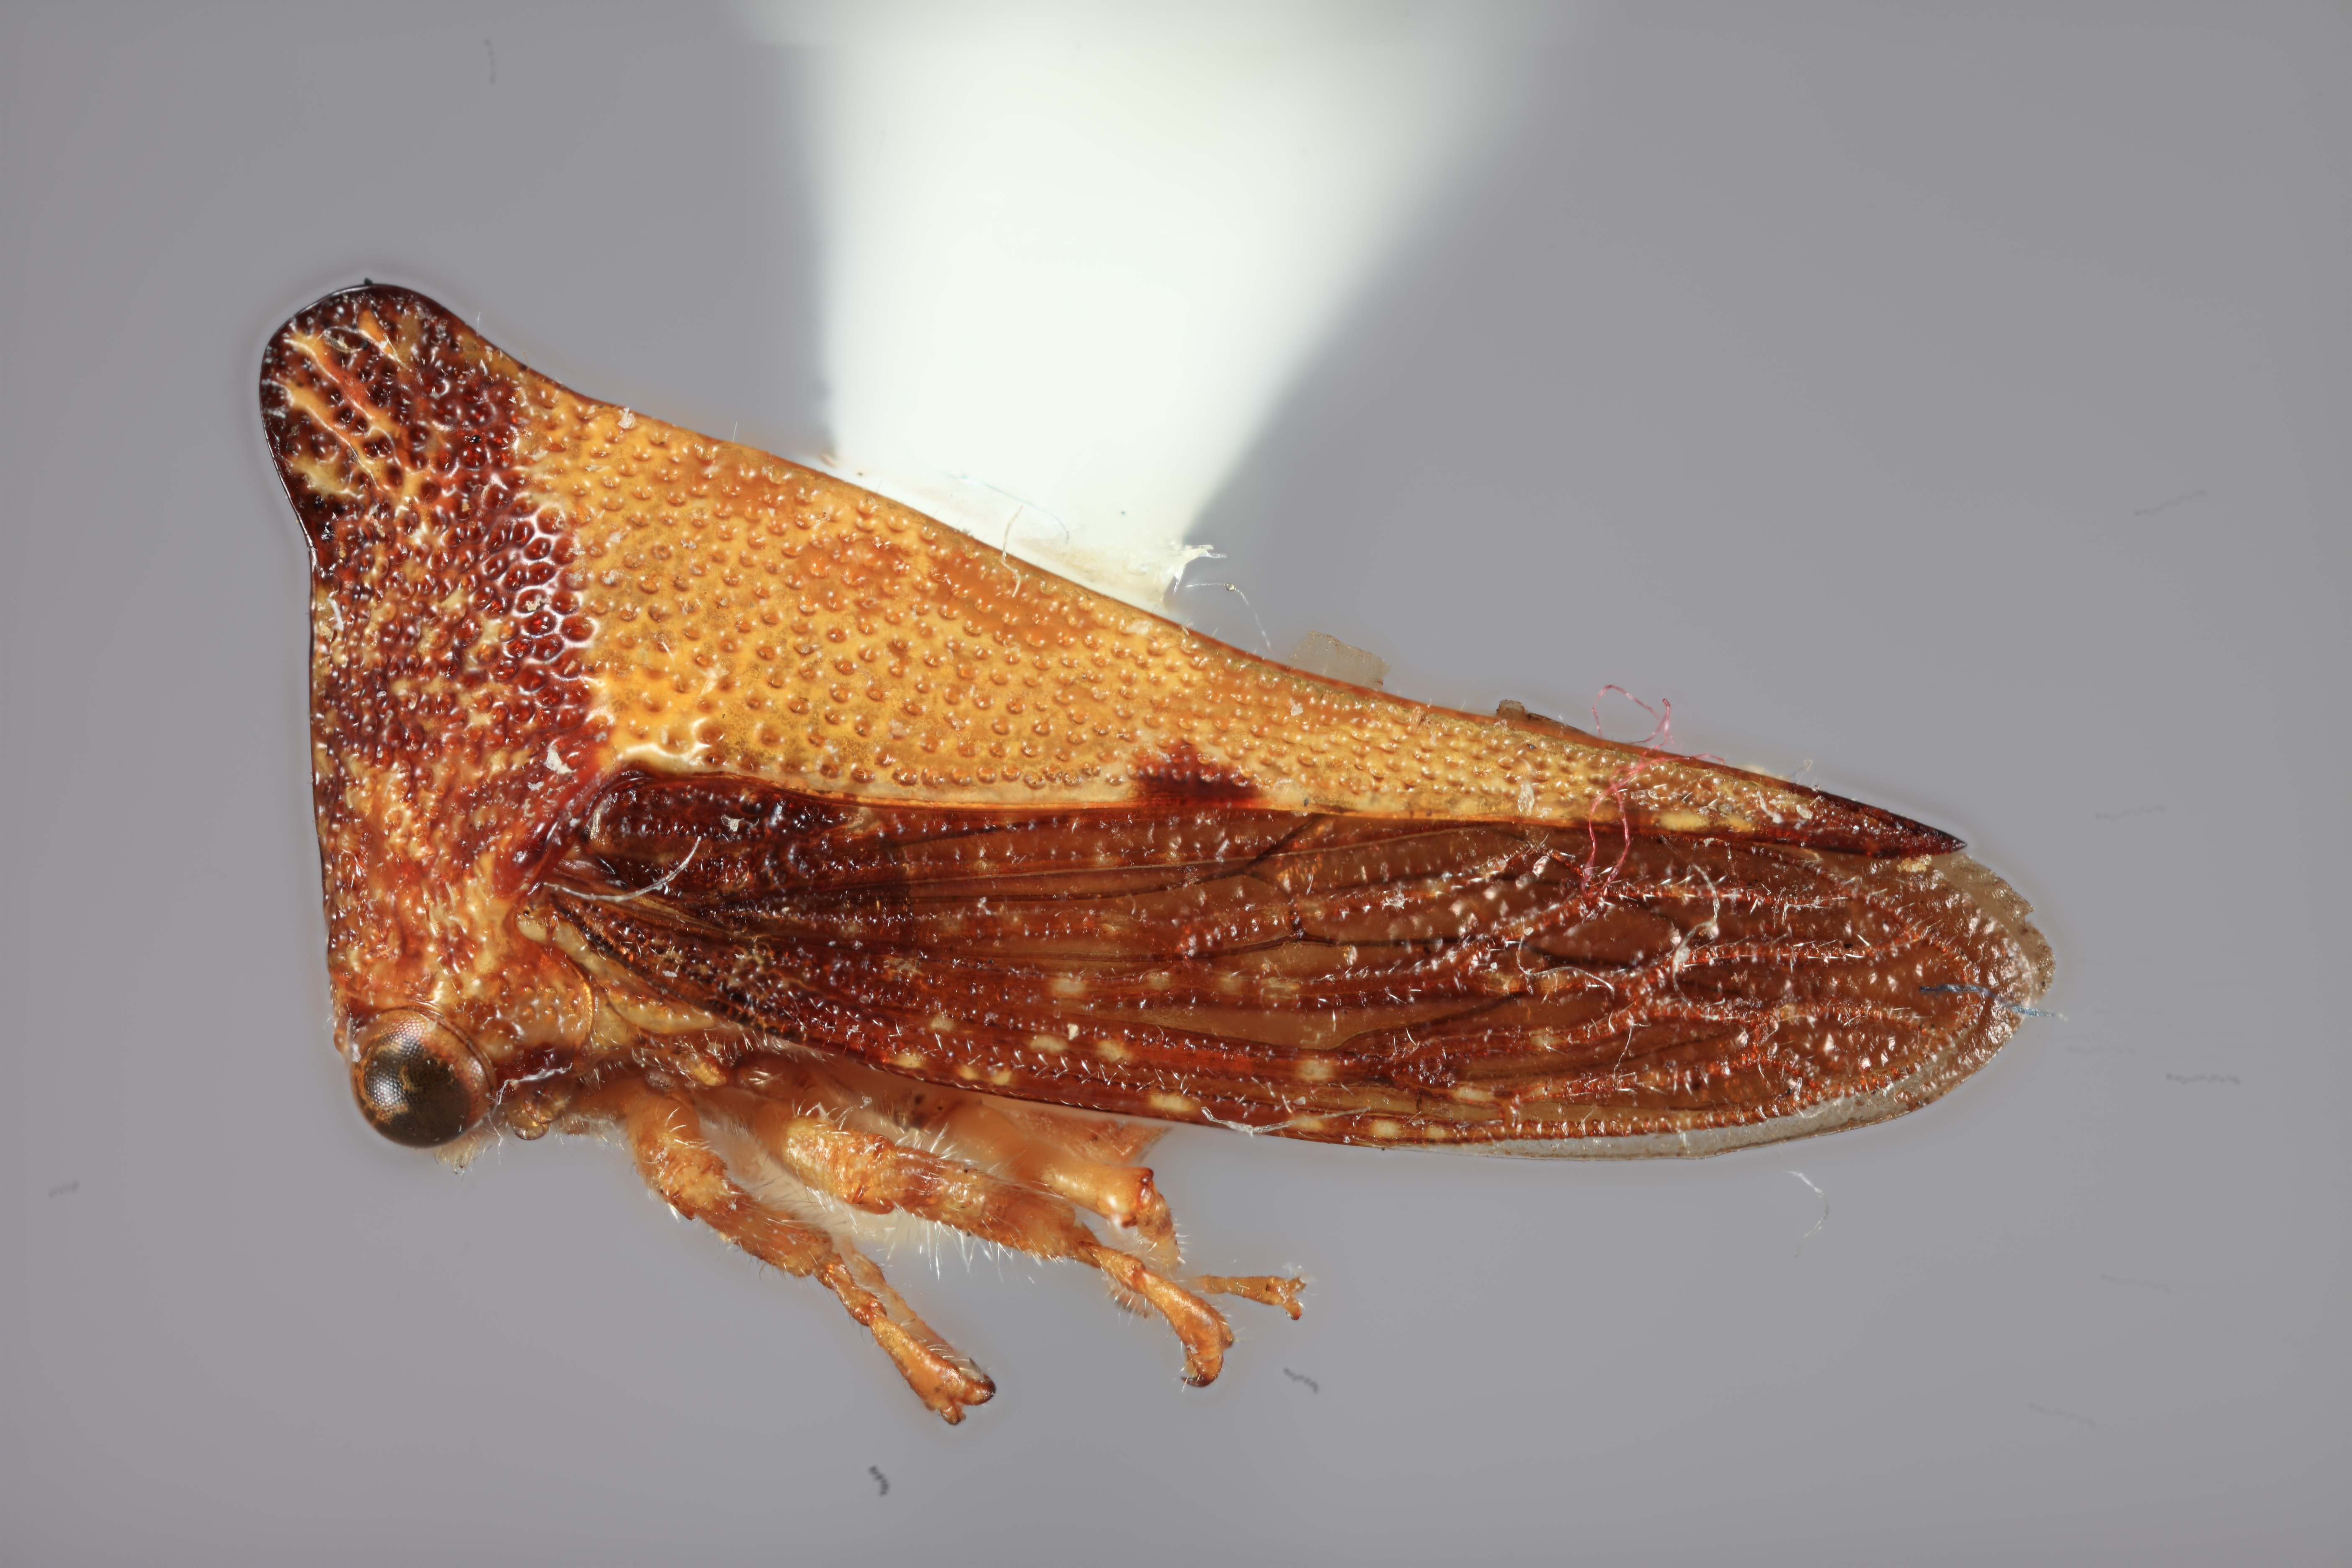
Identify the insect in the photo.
Stirpis jamaicensis
